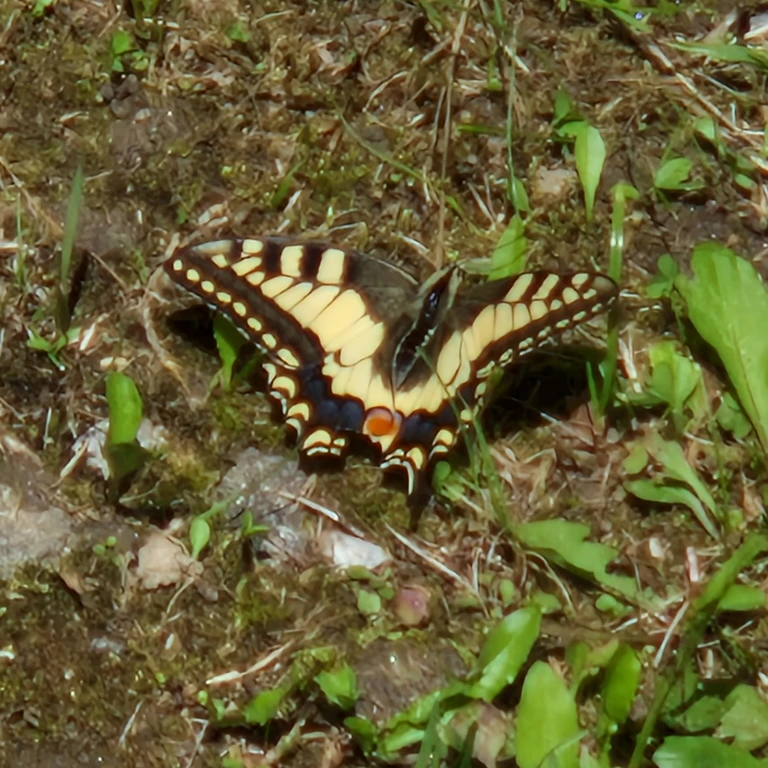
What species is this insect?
Papilio machaon
